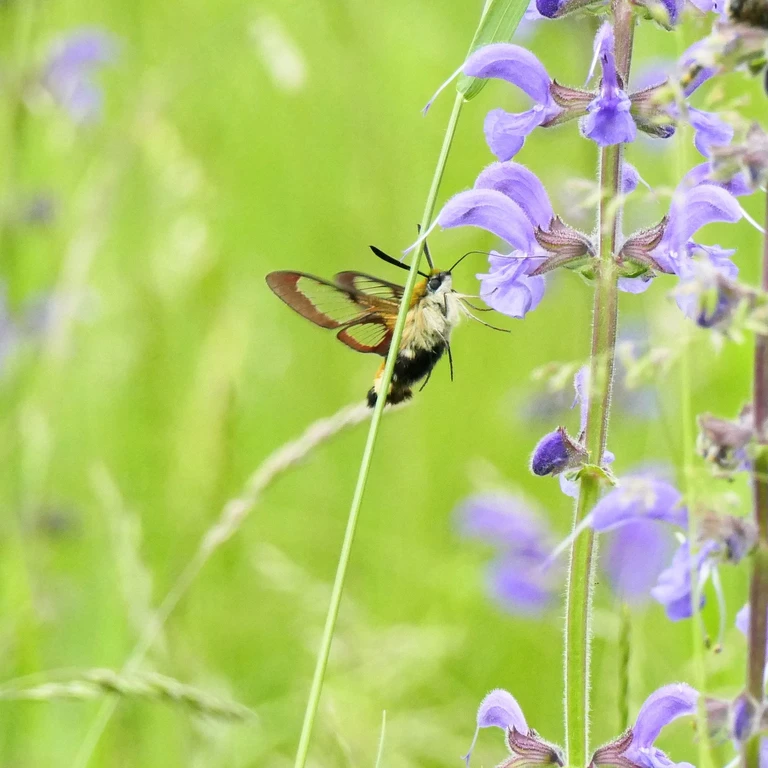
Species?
Hemaris fuciformis
